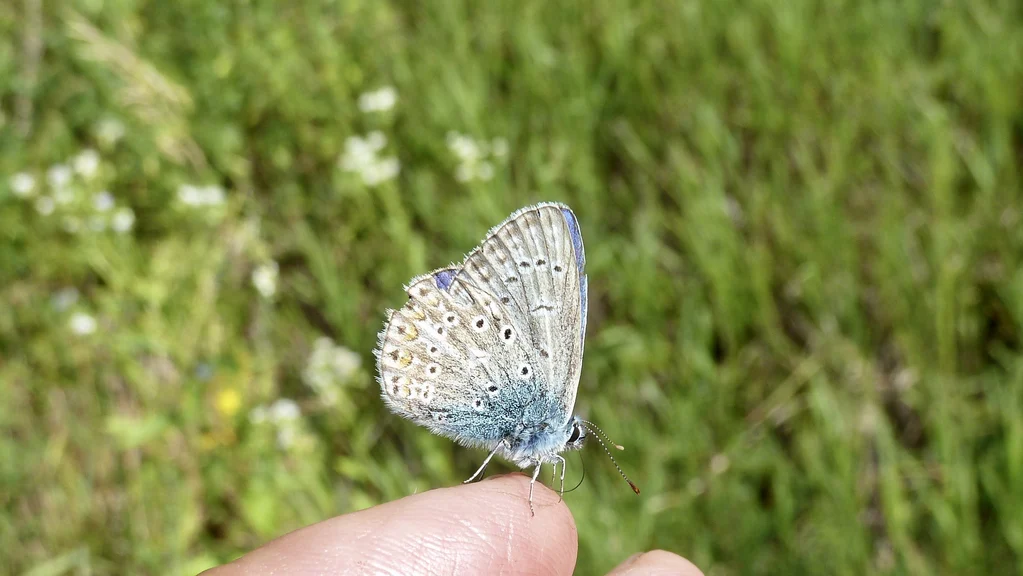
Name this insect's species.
Polyommatus icarus
